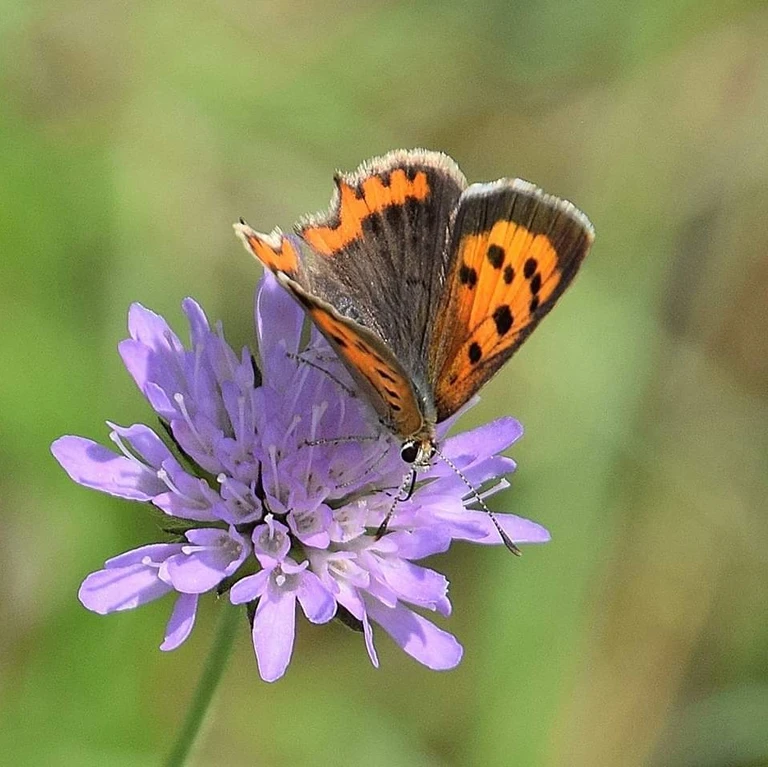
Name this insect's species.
Lycaena phlaeas
